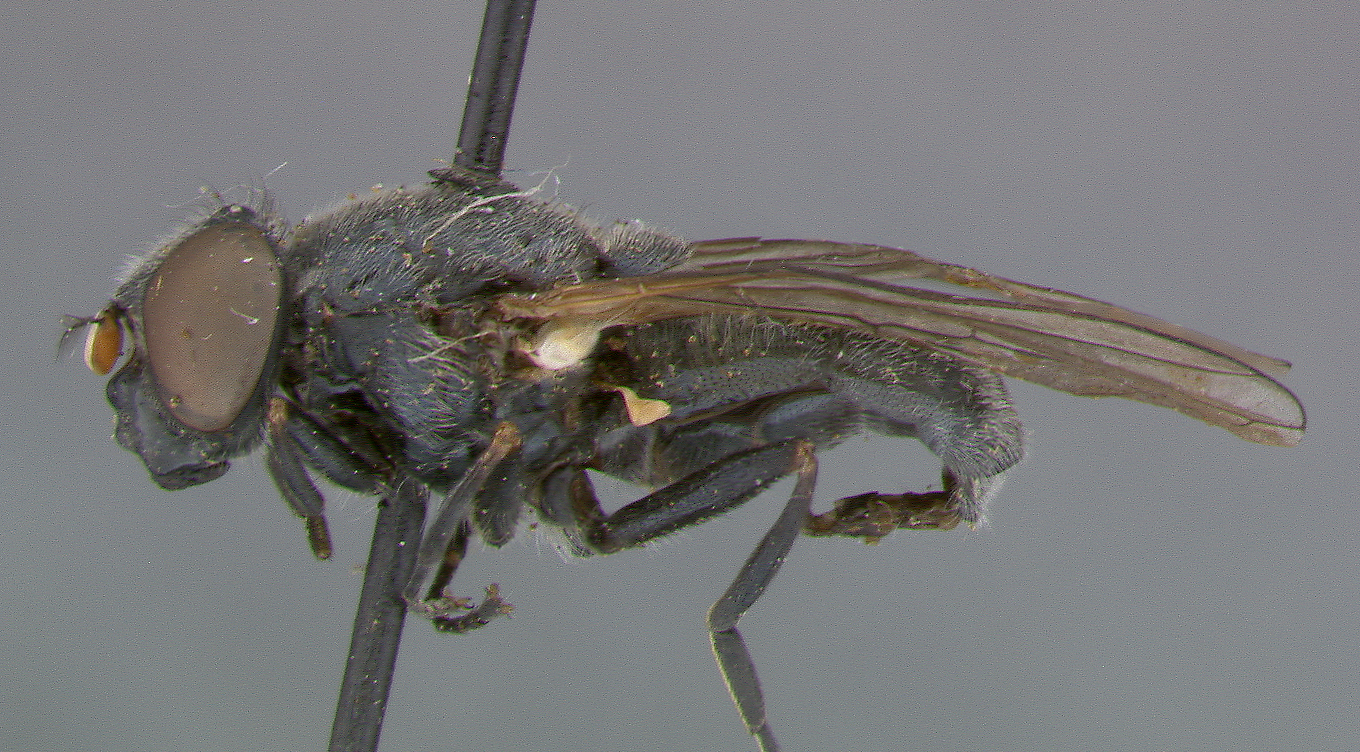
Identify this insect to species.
Hiatomyia rubroflava
